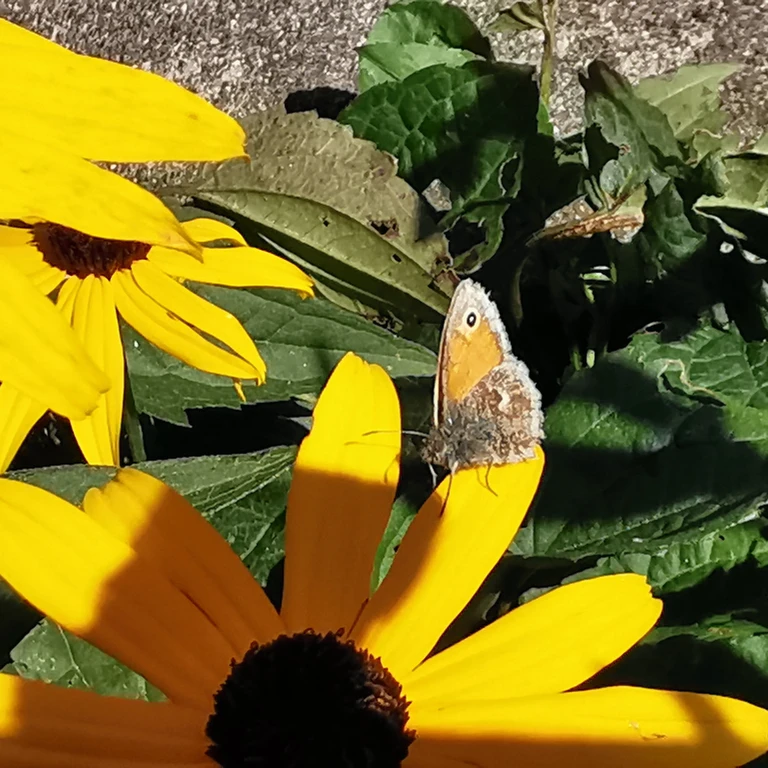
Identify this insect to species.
Coenonympha pamphilus
